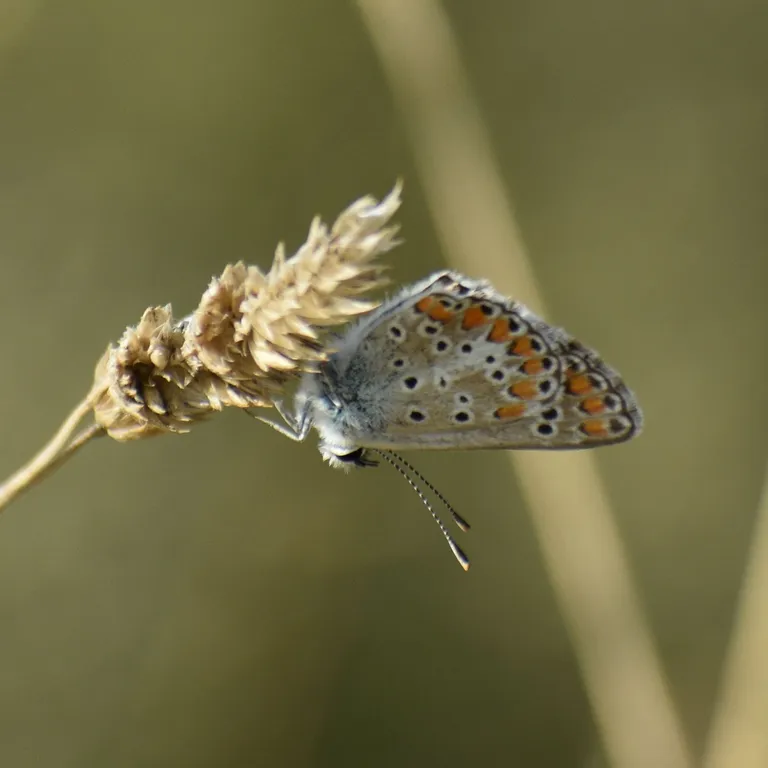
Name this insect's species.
Aricia agestis/artaxerxes
